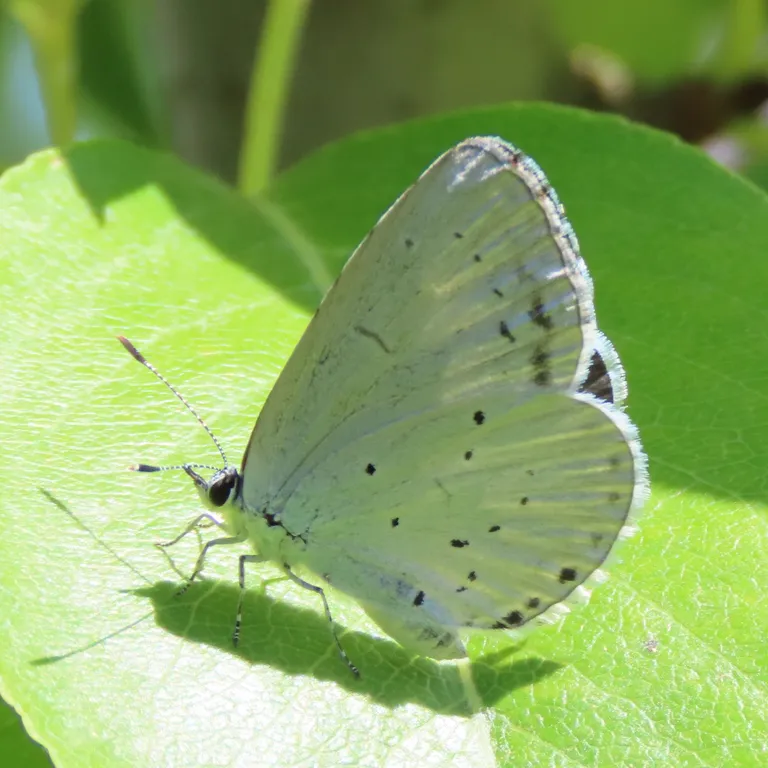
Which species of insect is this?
Celastrina argiolus
